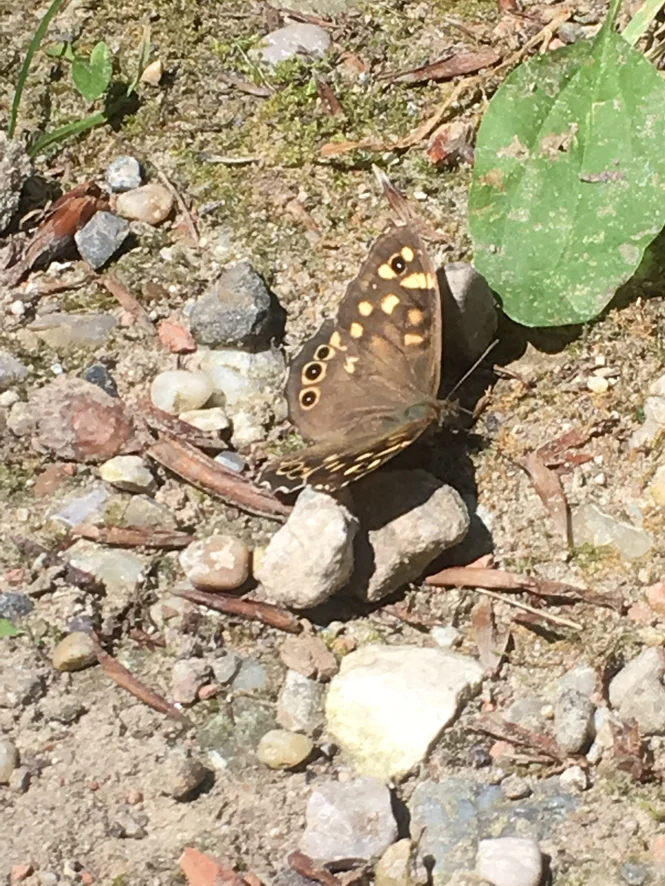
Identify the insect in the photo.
Pararge aegeria
